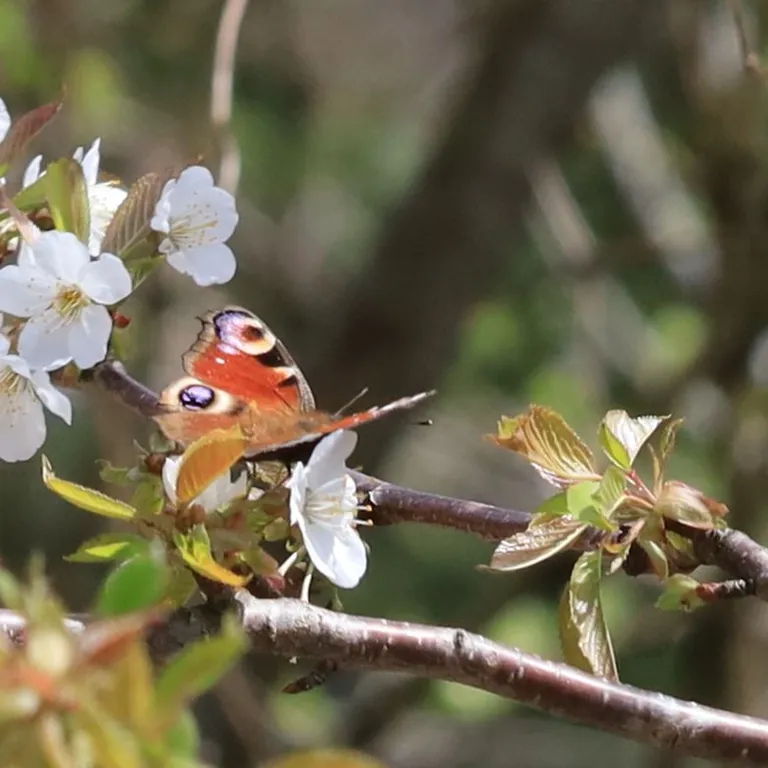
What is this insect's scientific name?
Aglais io
